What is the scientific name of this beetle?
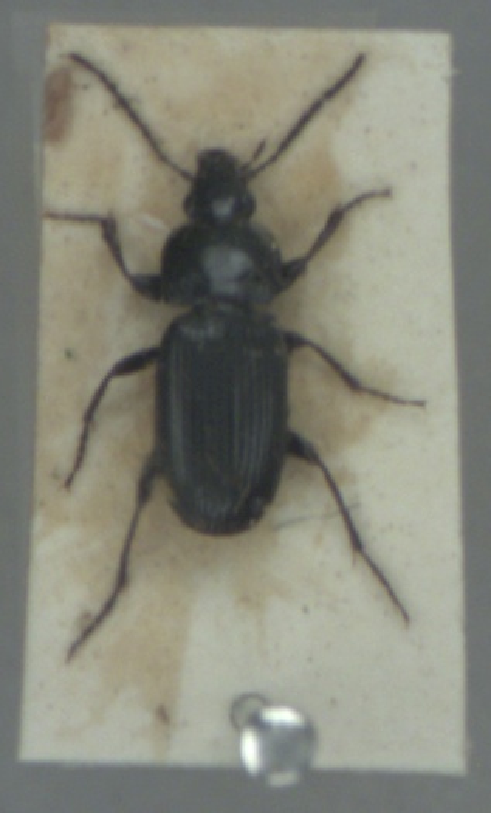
Pterostichus vernalis
